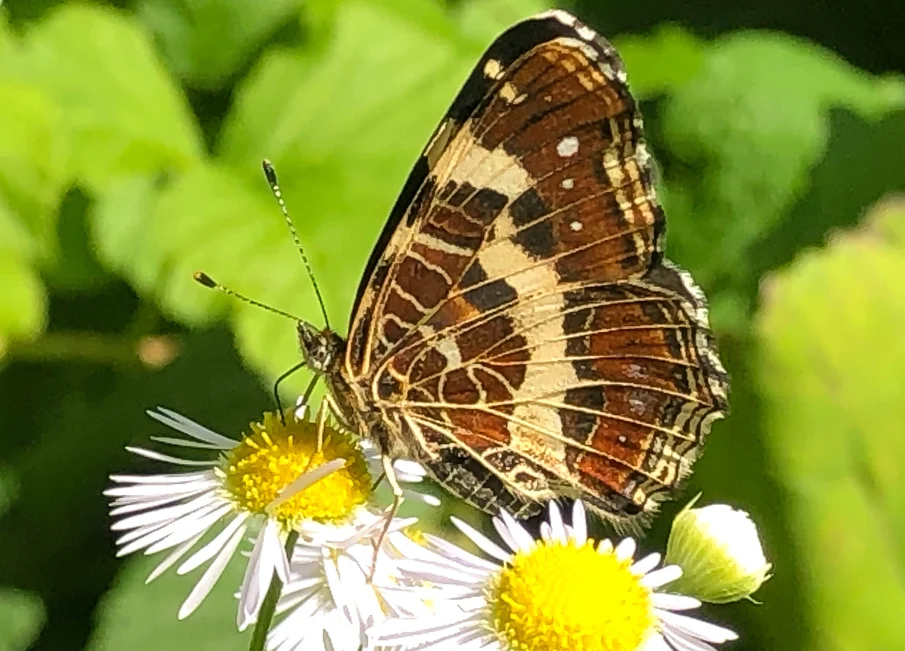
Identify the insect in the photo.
Araschnia levana
